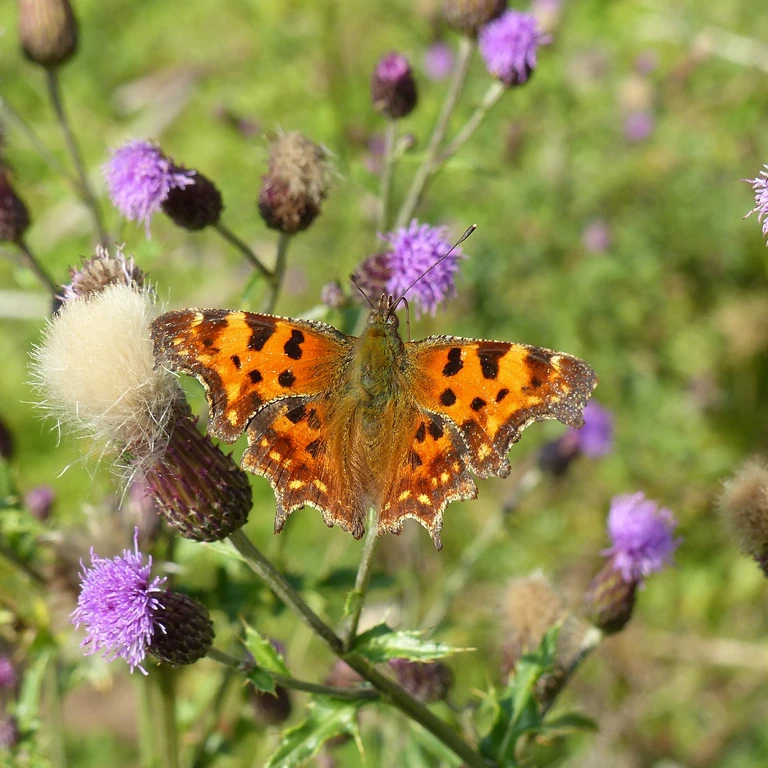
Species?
Polygonia c-album
